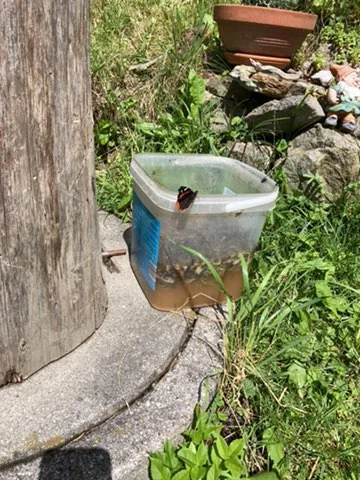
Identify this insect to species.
Vanessa atalanta
